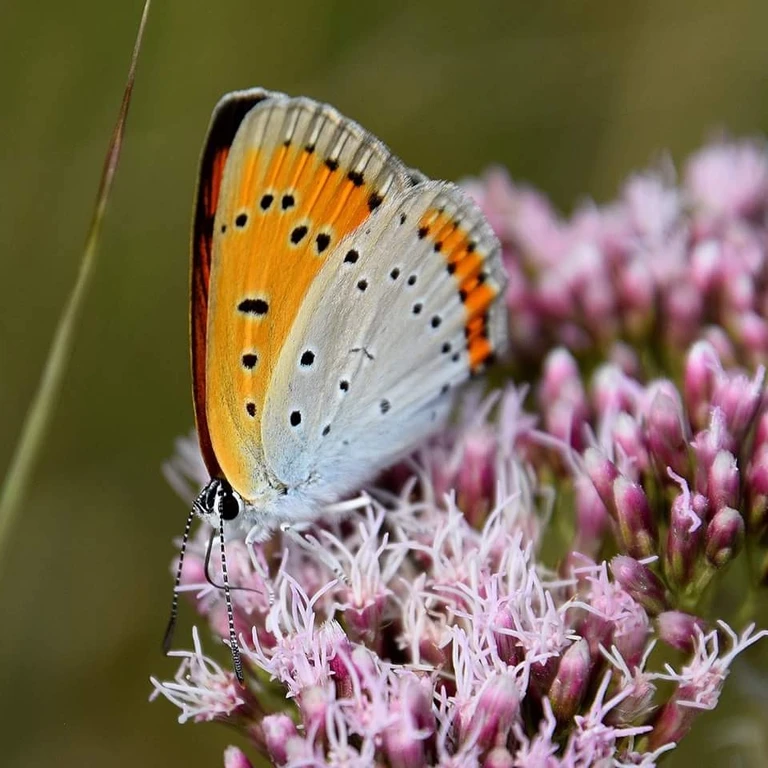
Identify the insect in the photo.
Lycaena dispar
